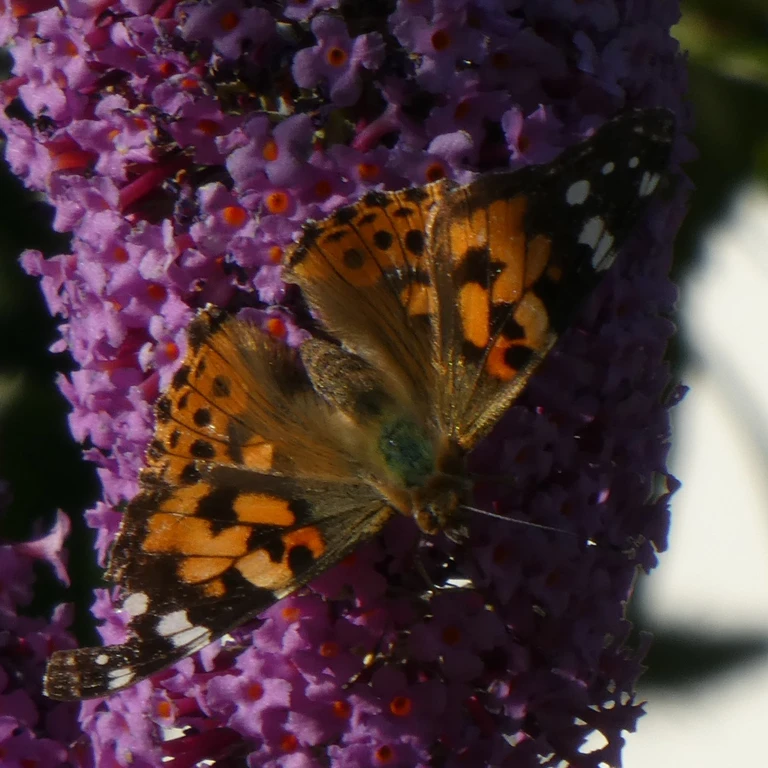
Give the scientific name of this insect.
Vanessa cardui
